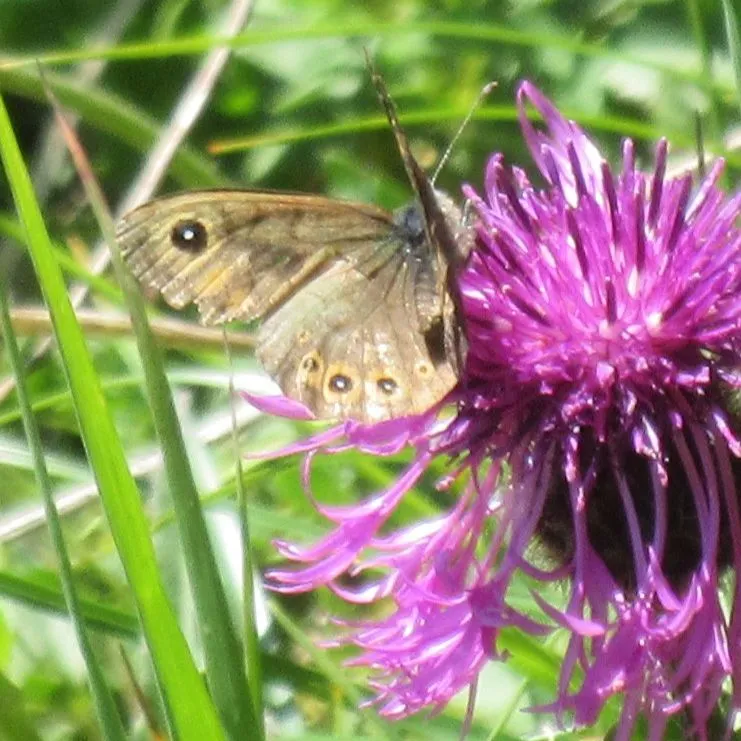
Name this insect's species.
Lasiommata petropolitana (also Pararge petropolitana)
